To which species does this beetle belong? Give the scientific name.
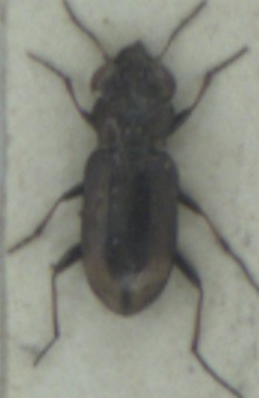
Notiophilus biguttatus
